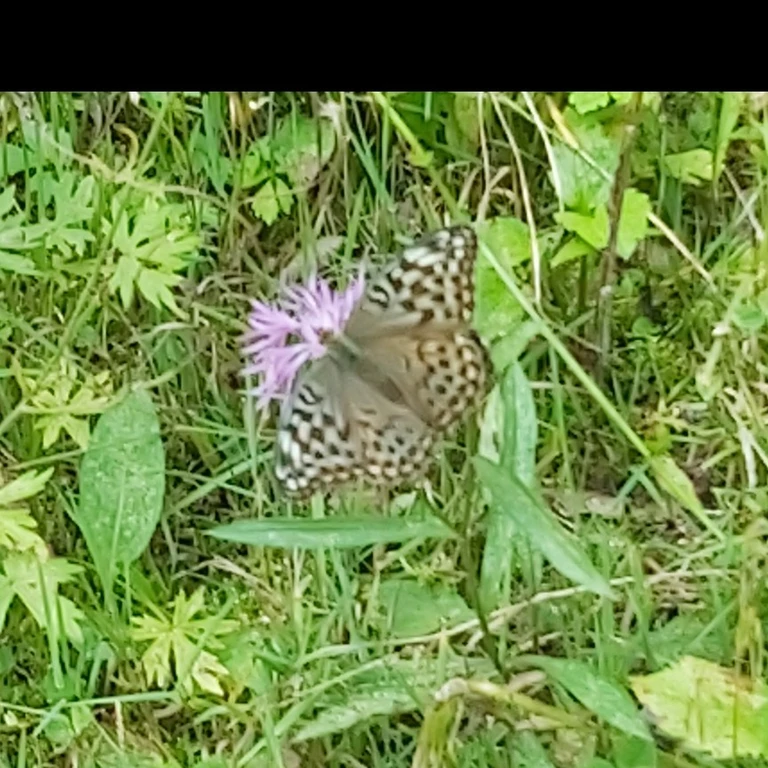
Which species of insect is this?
Argynnis paphia
